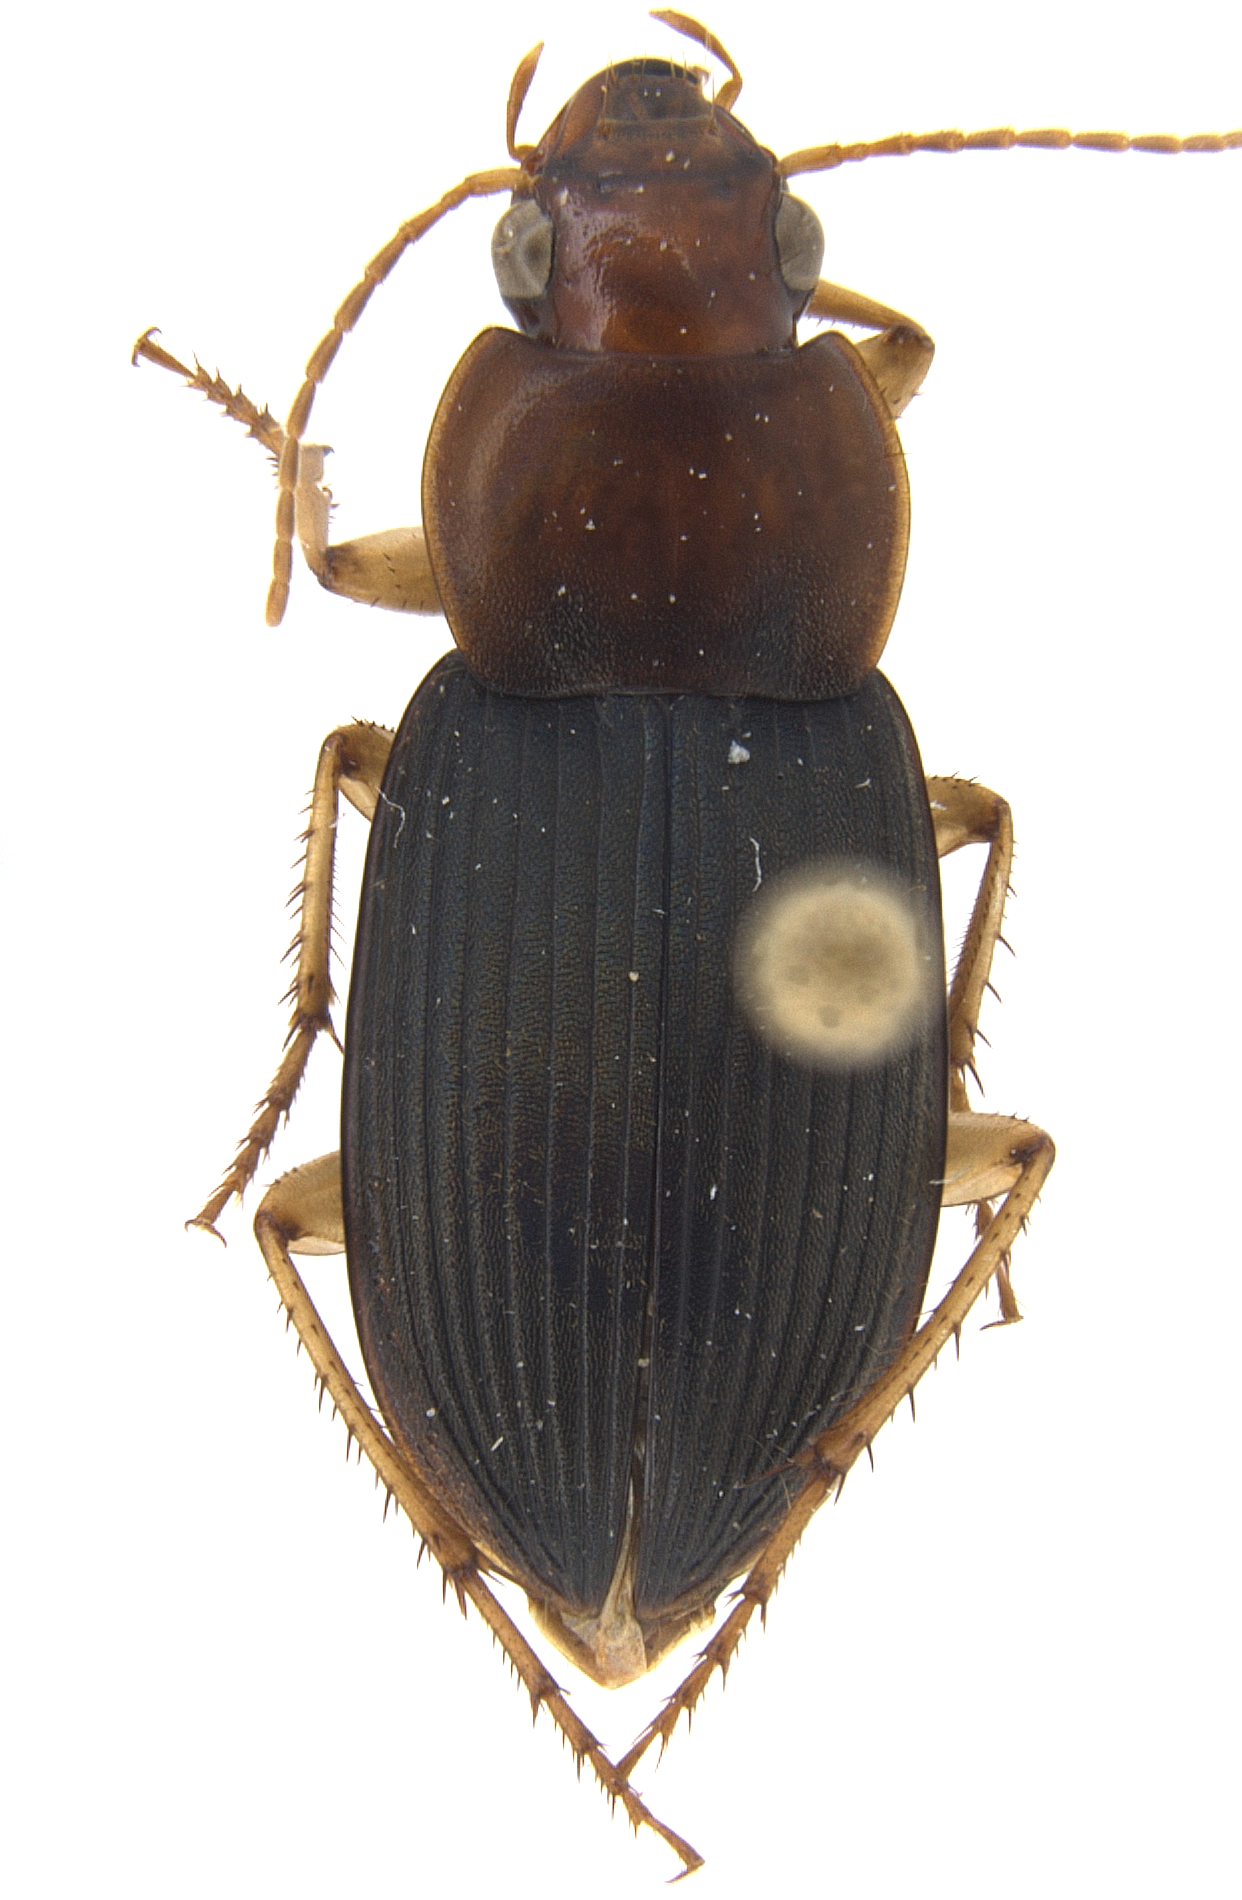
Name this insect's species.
Amphasia interstitialis
